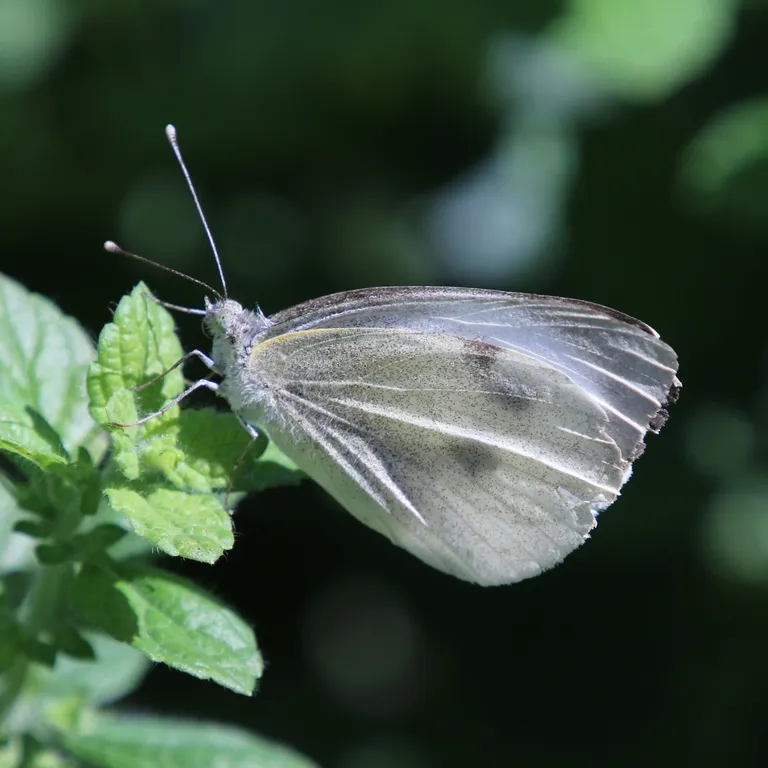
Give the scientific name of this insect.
Pieris brassicae
